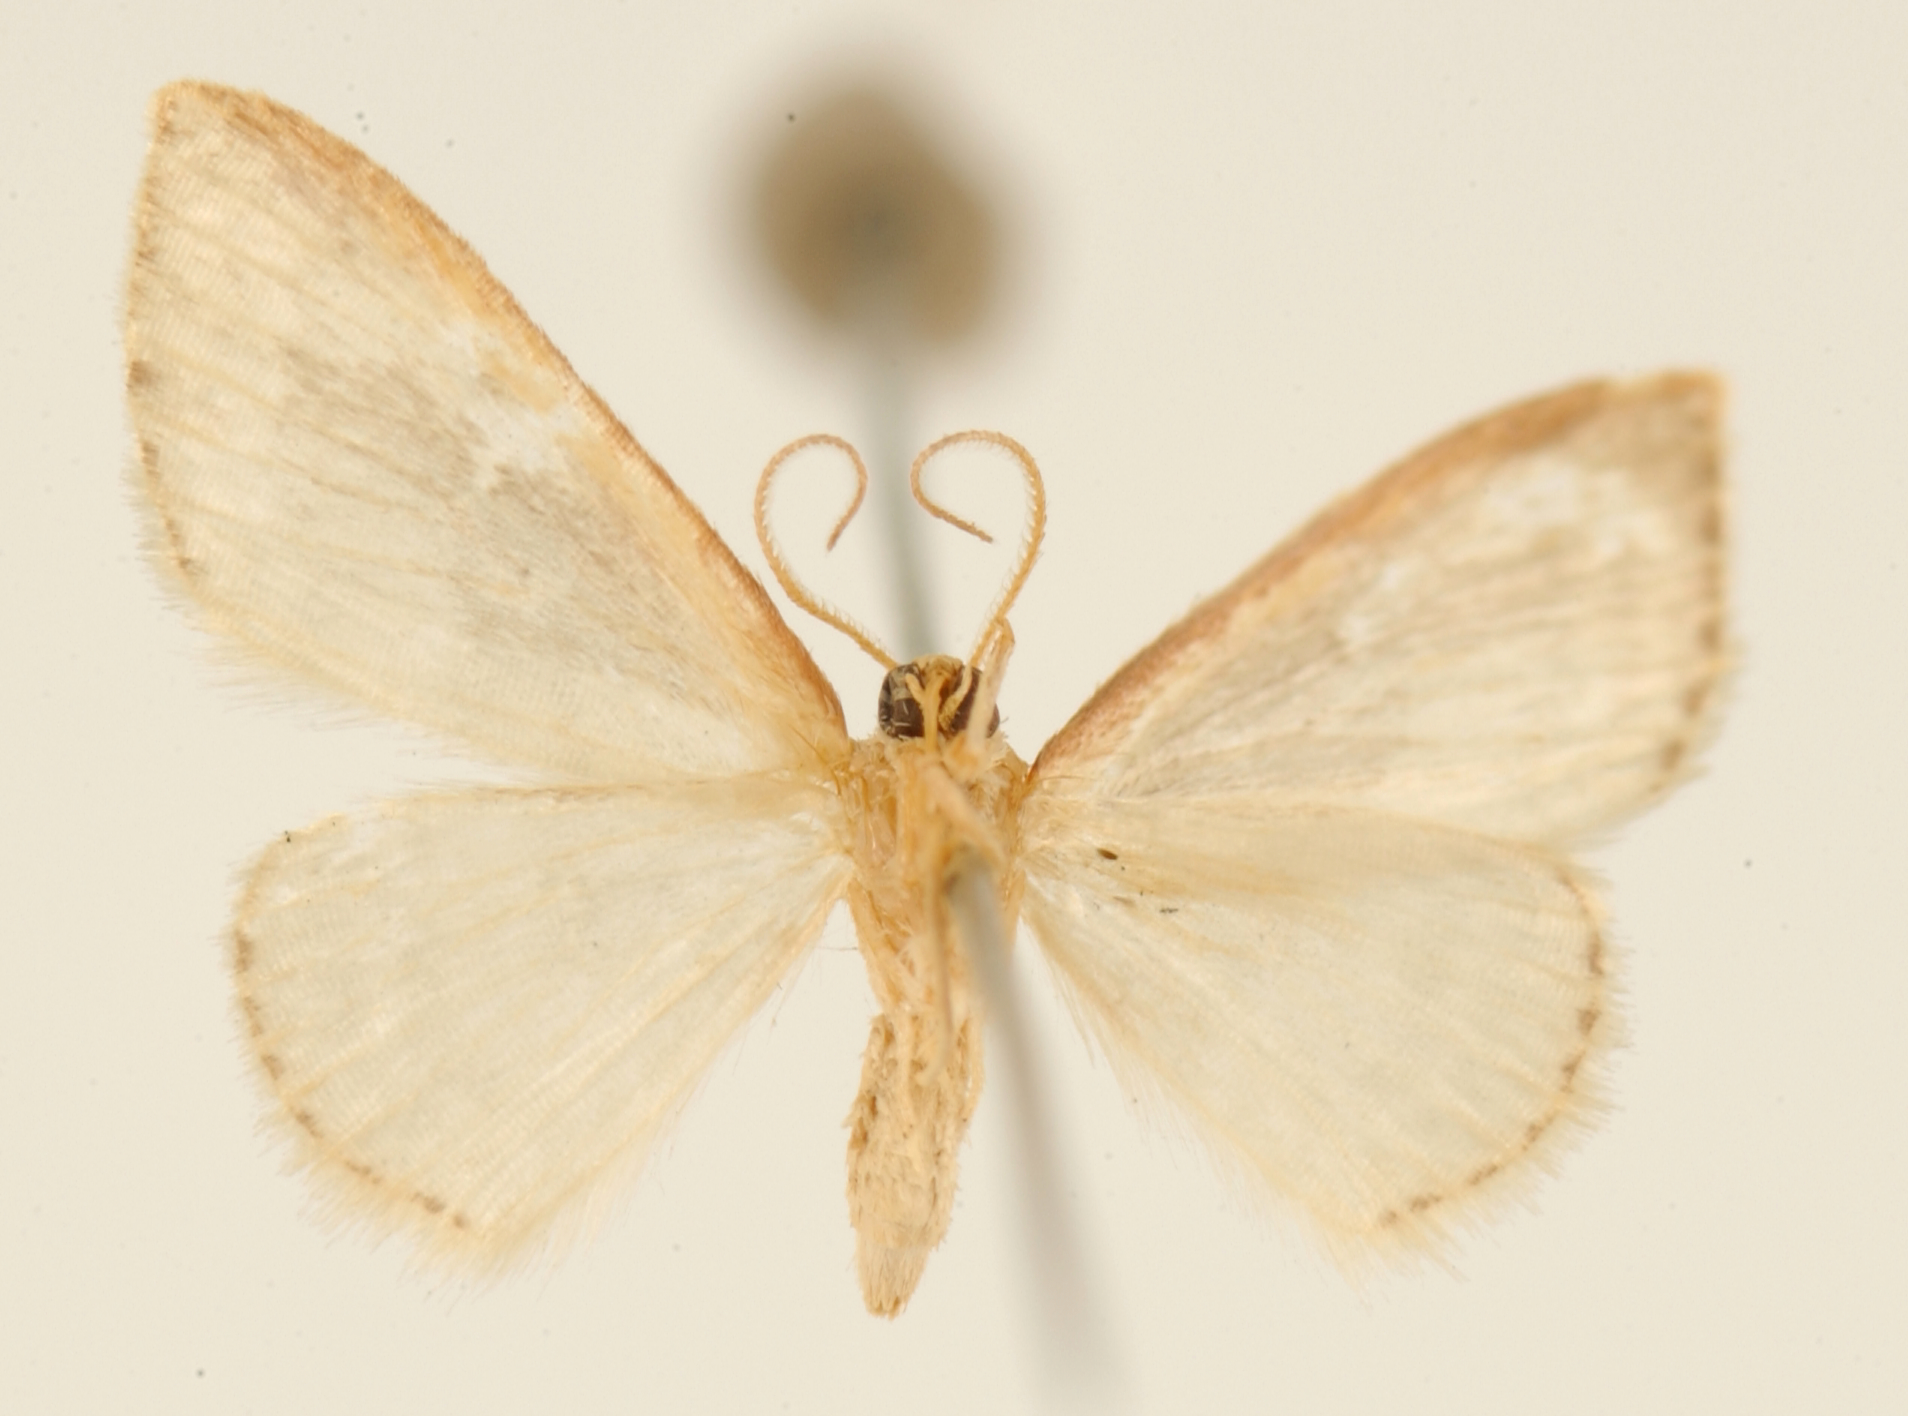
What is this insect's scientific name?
Mnesithetis thalassinata
